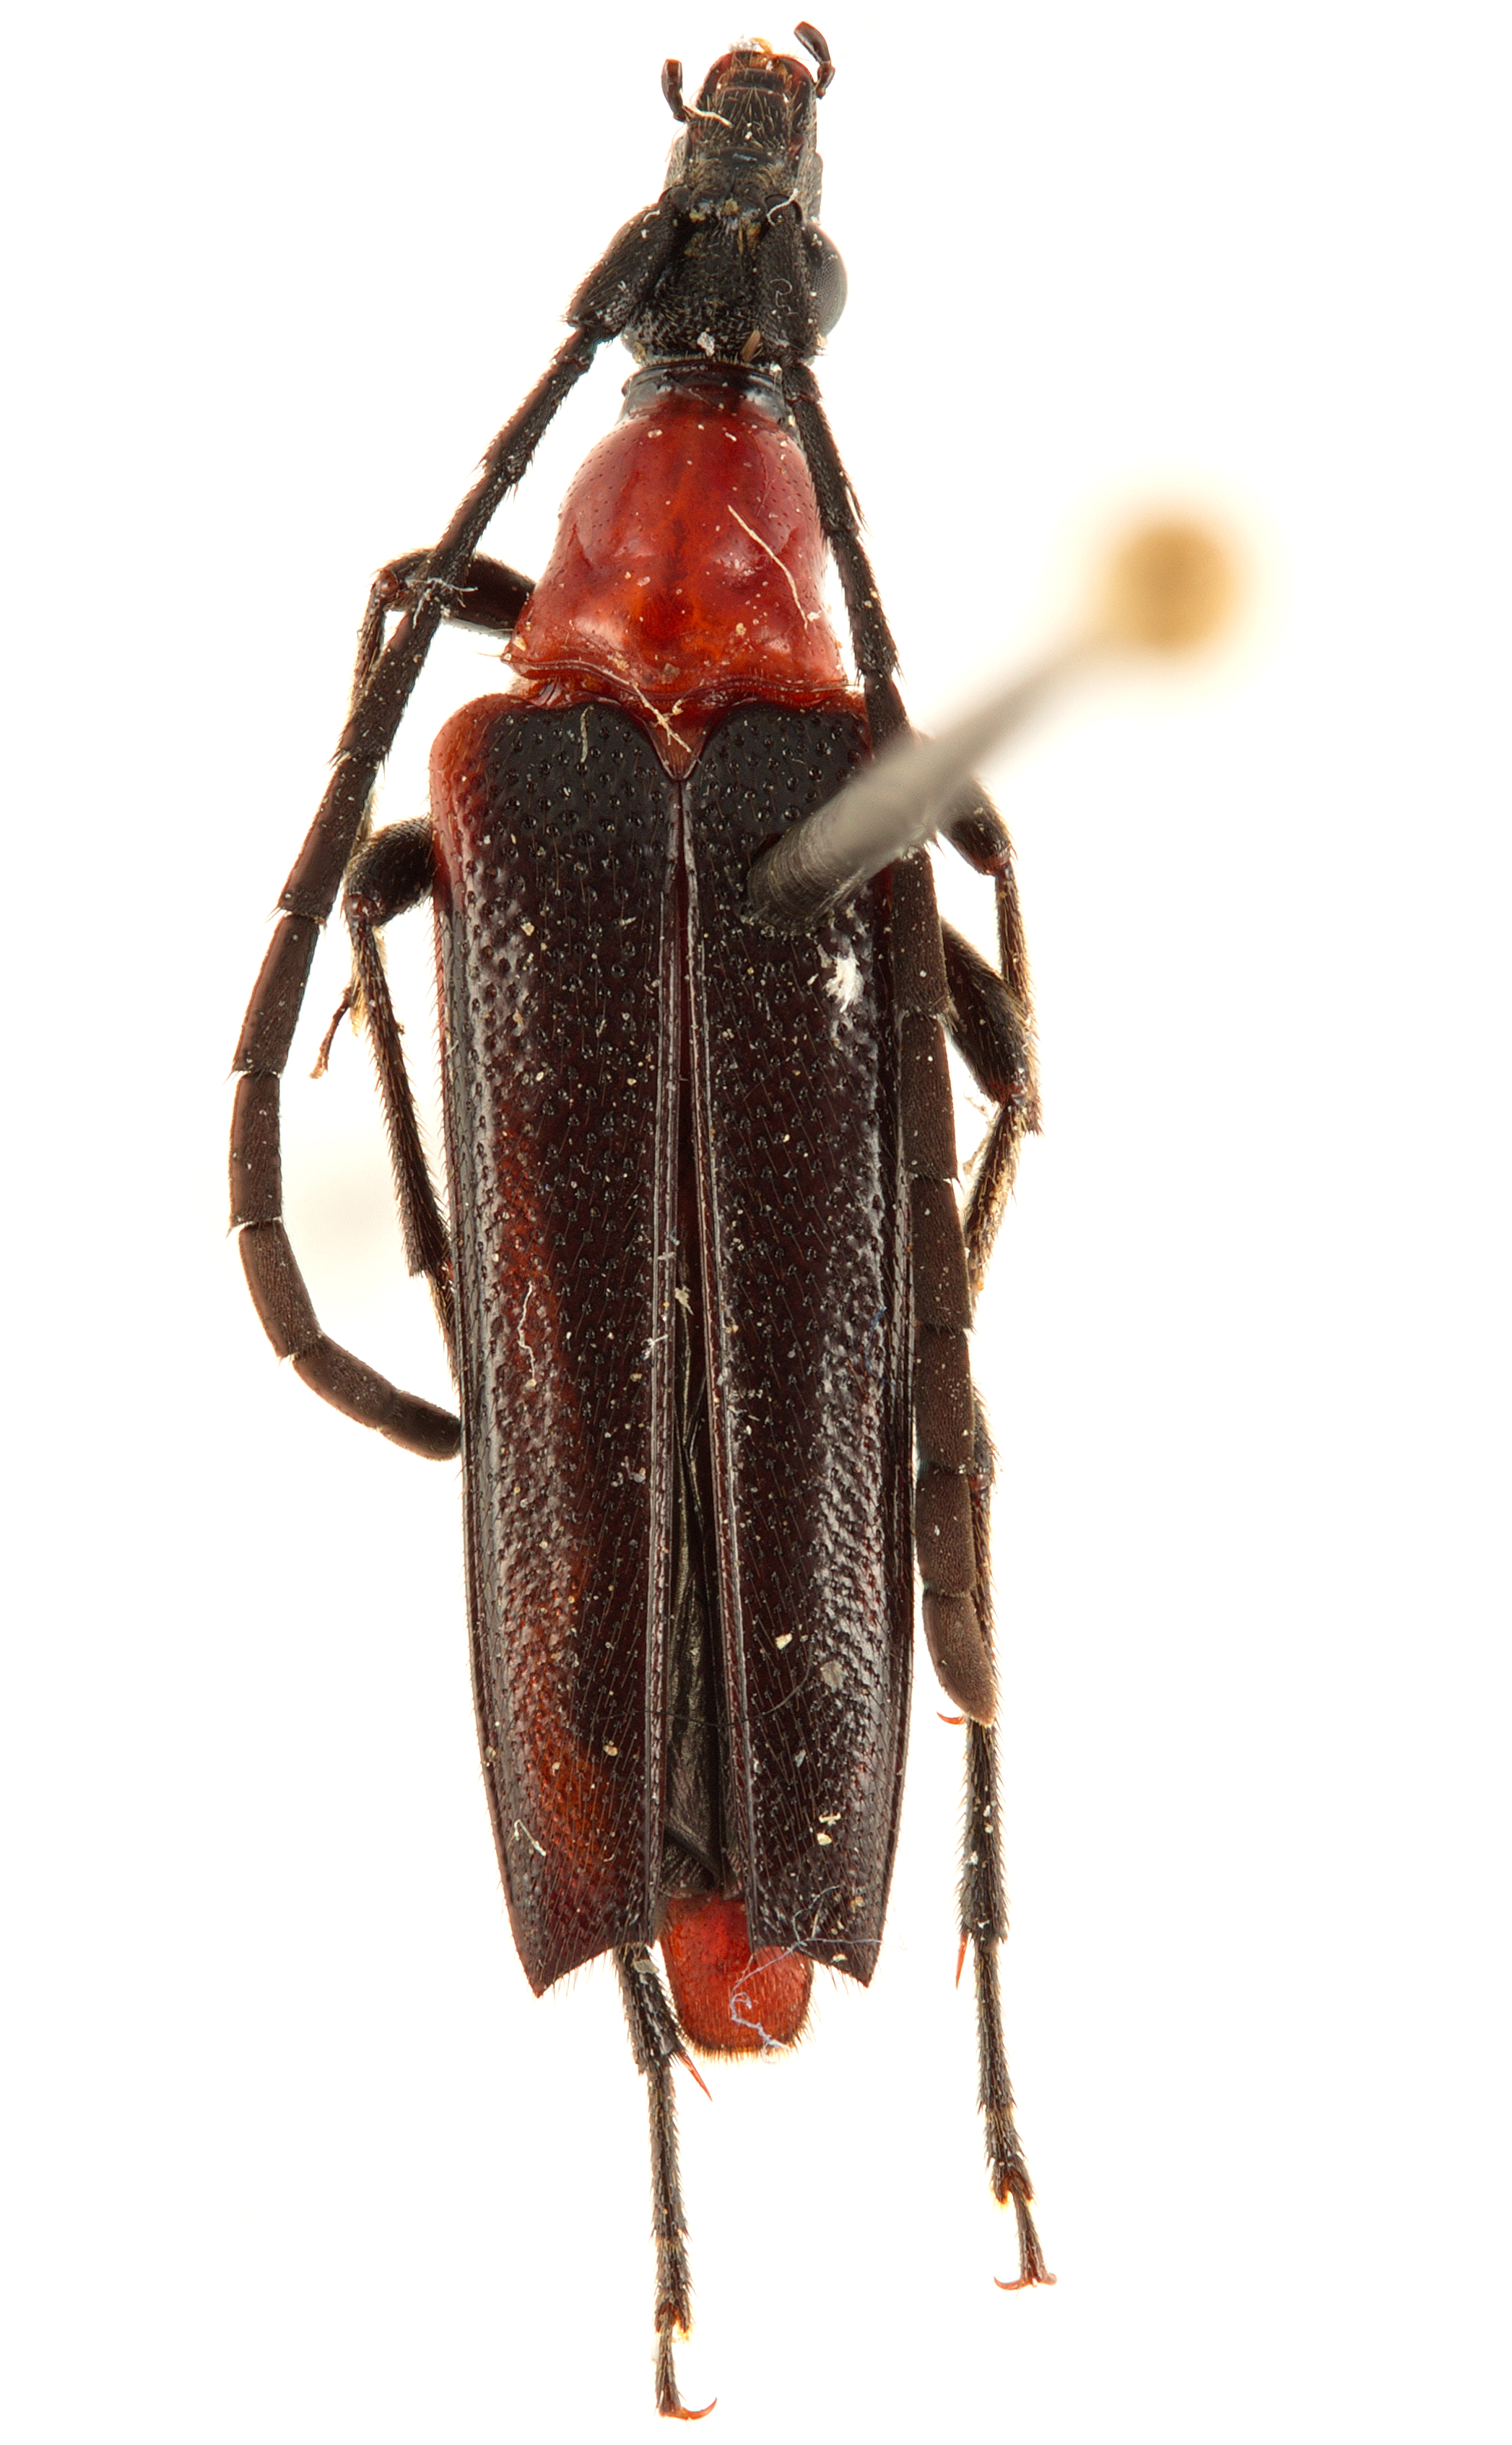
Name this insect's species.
Cyphonotida rostrata
